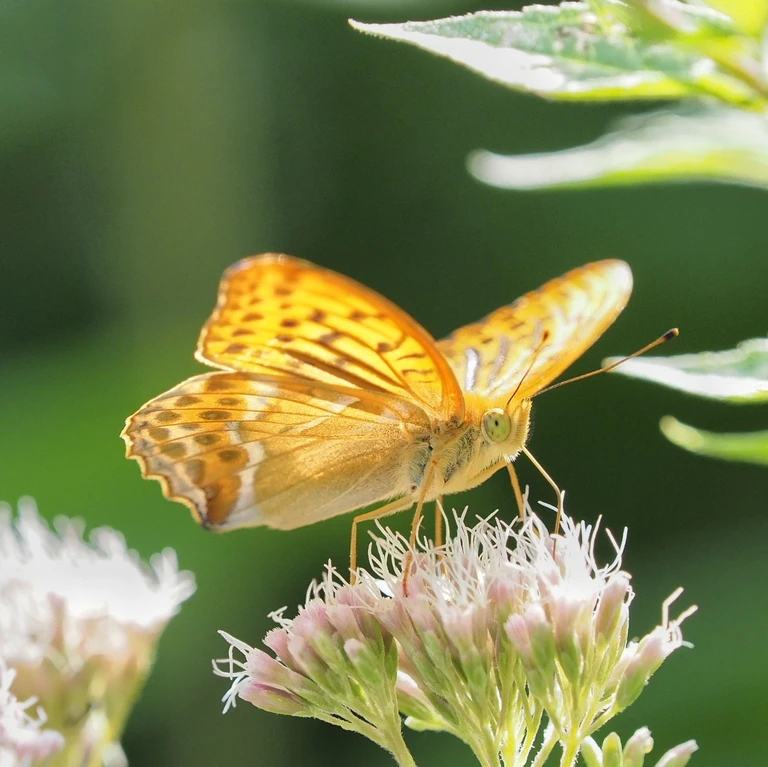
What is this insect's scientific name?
Argynnis paphia
